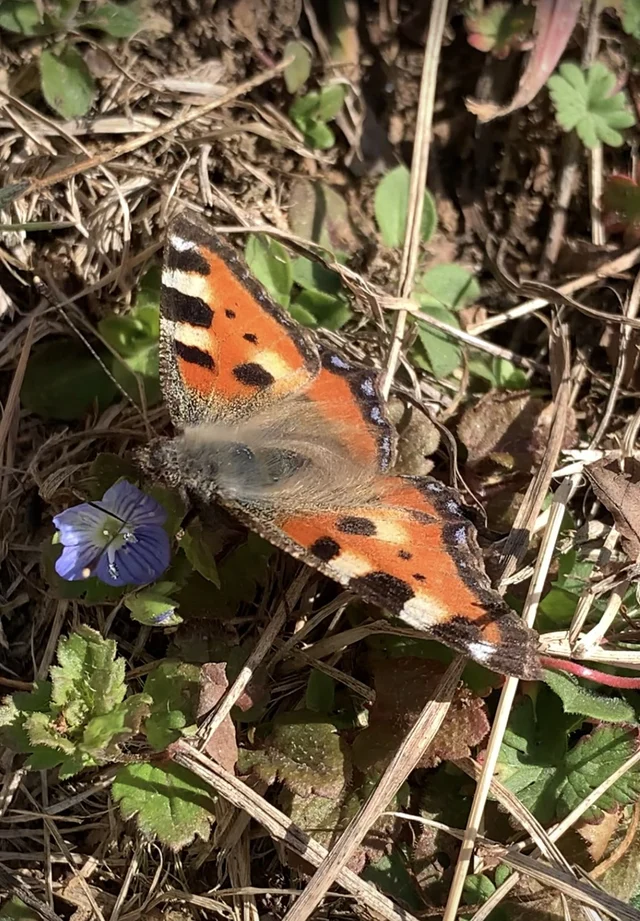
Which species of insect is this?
Aglais urticae
